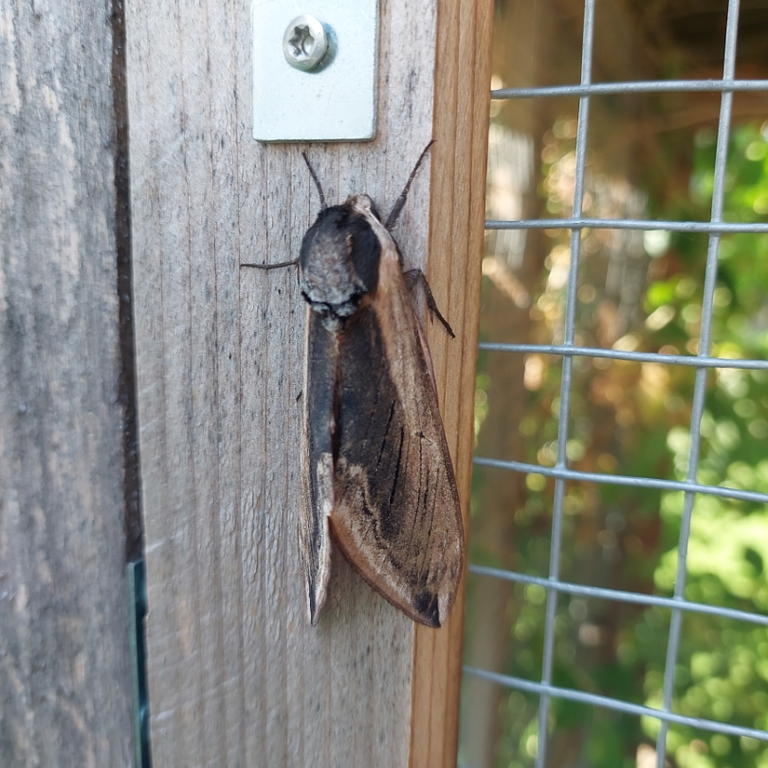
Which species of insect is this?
Sphinx ligustri
